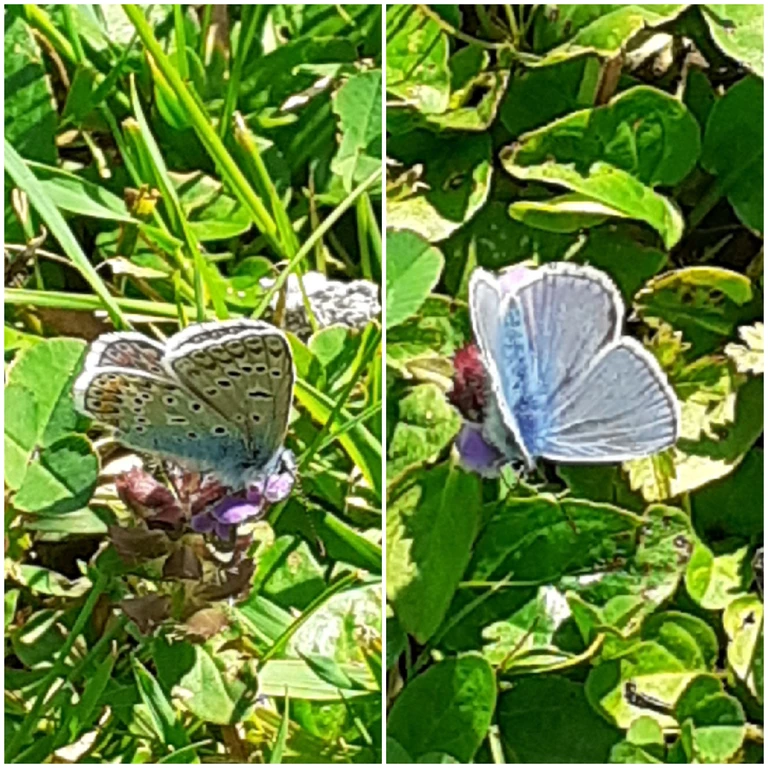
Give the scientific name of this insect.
Polyommatus icarus
